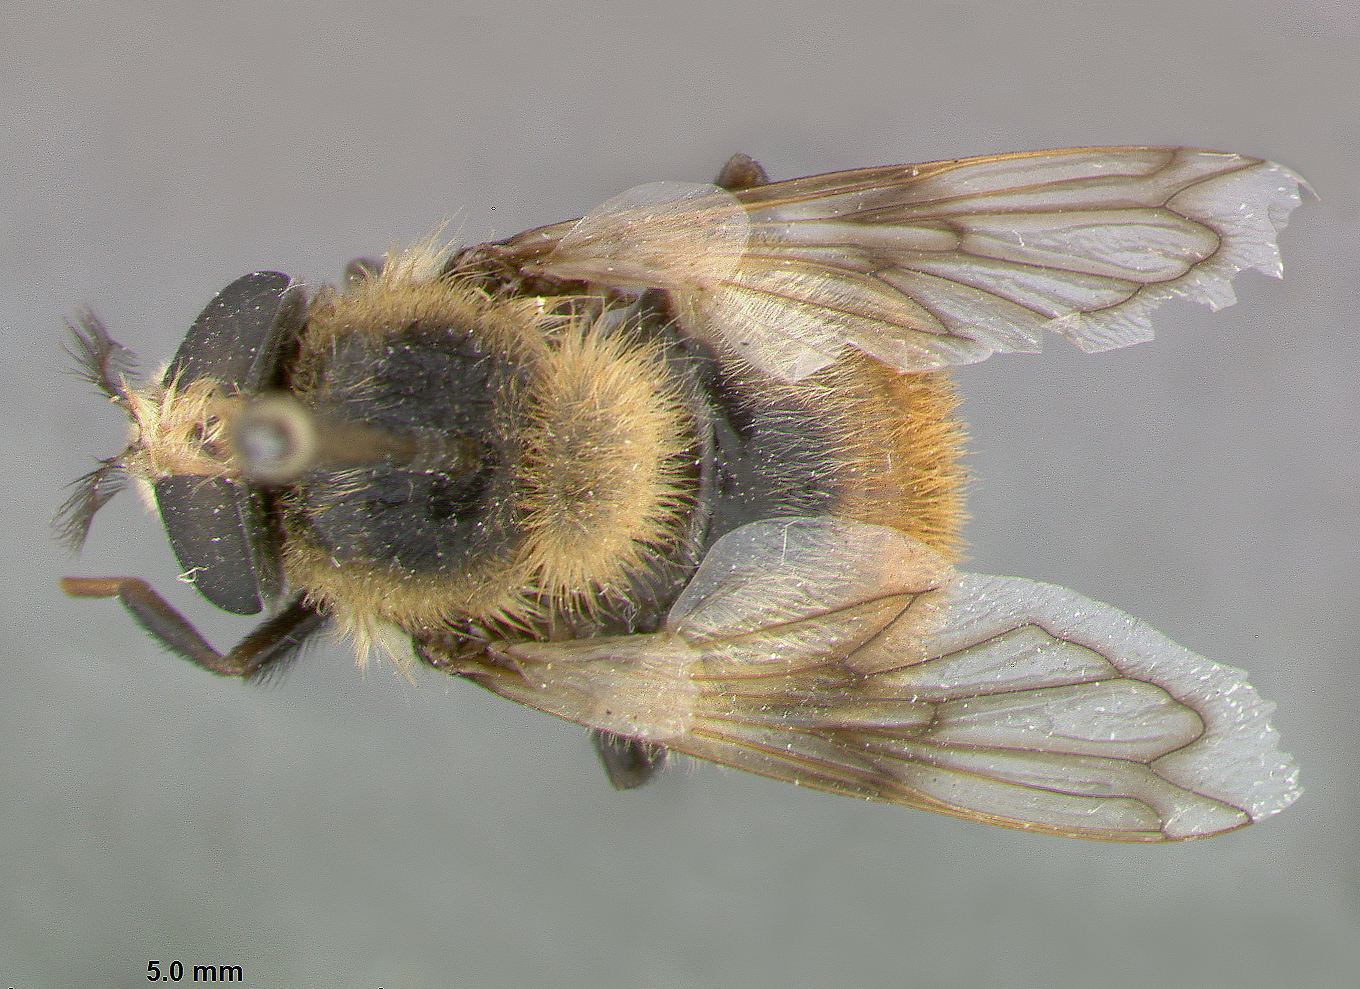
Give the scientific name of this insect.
Volucella rufomaculata
